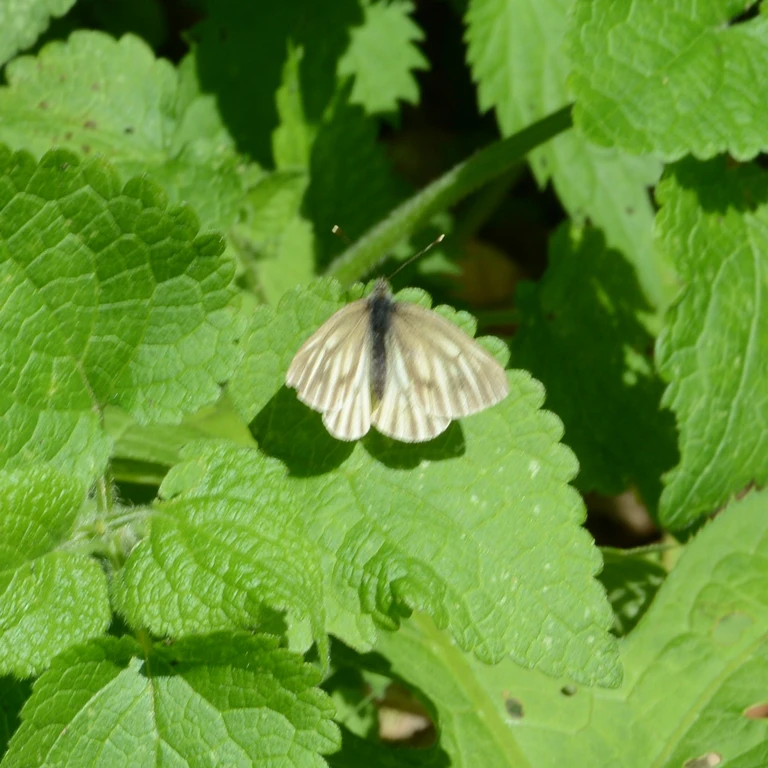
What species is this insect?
Pieris bryoniae
